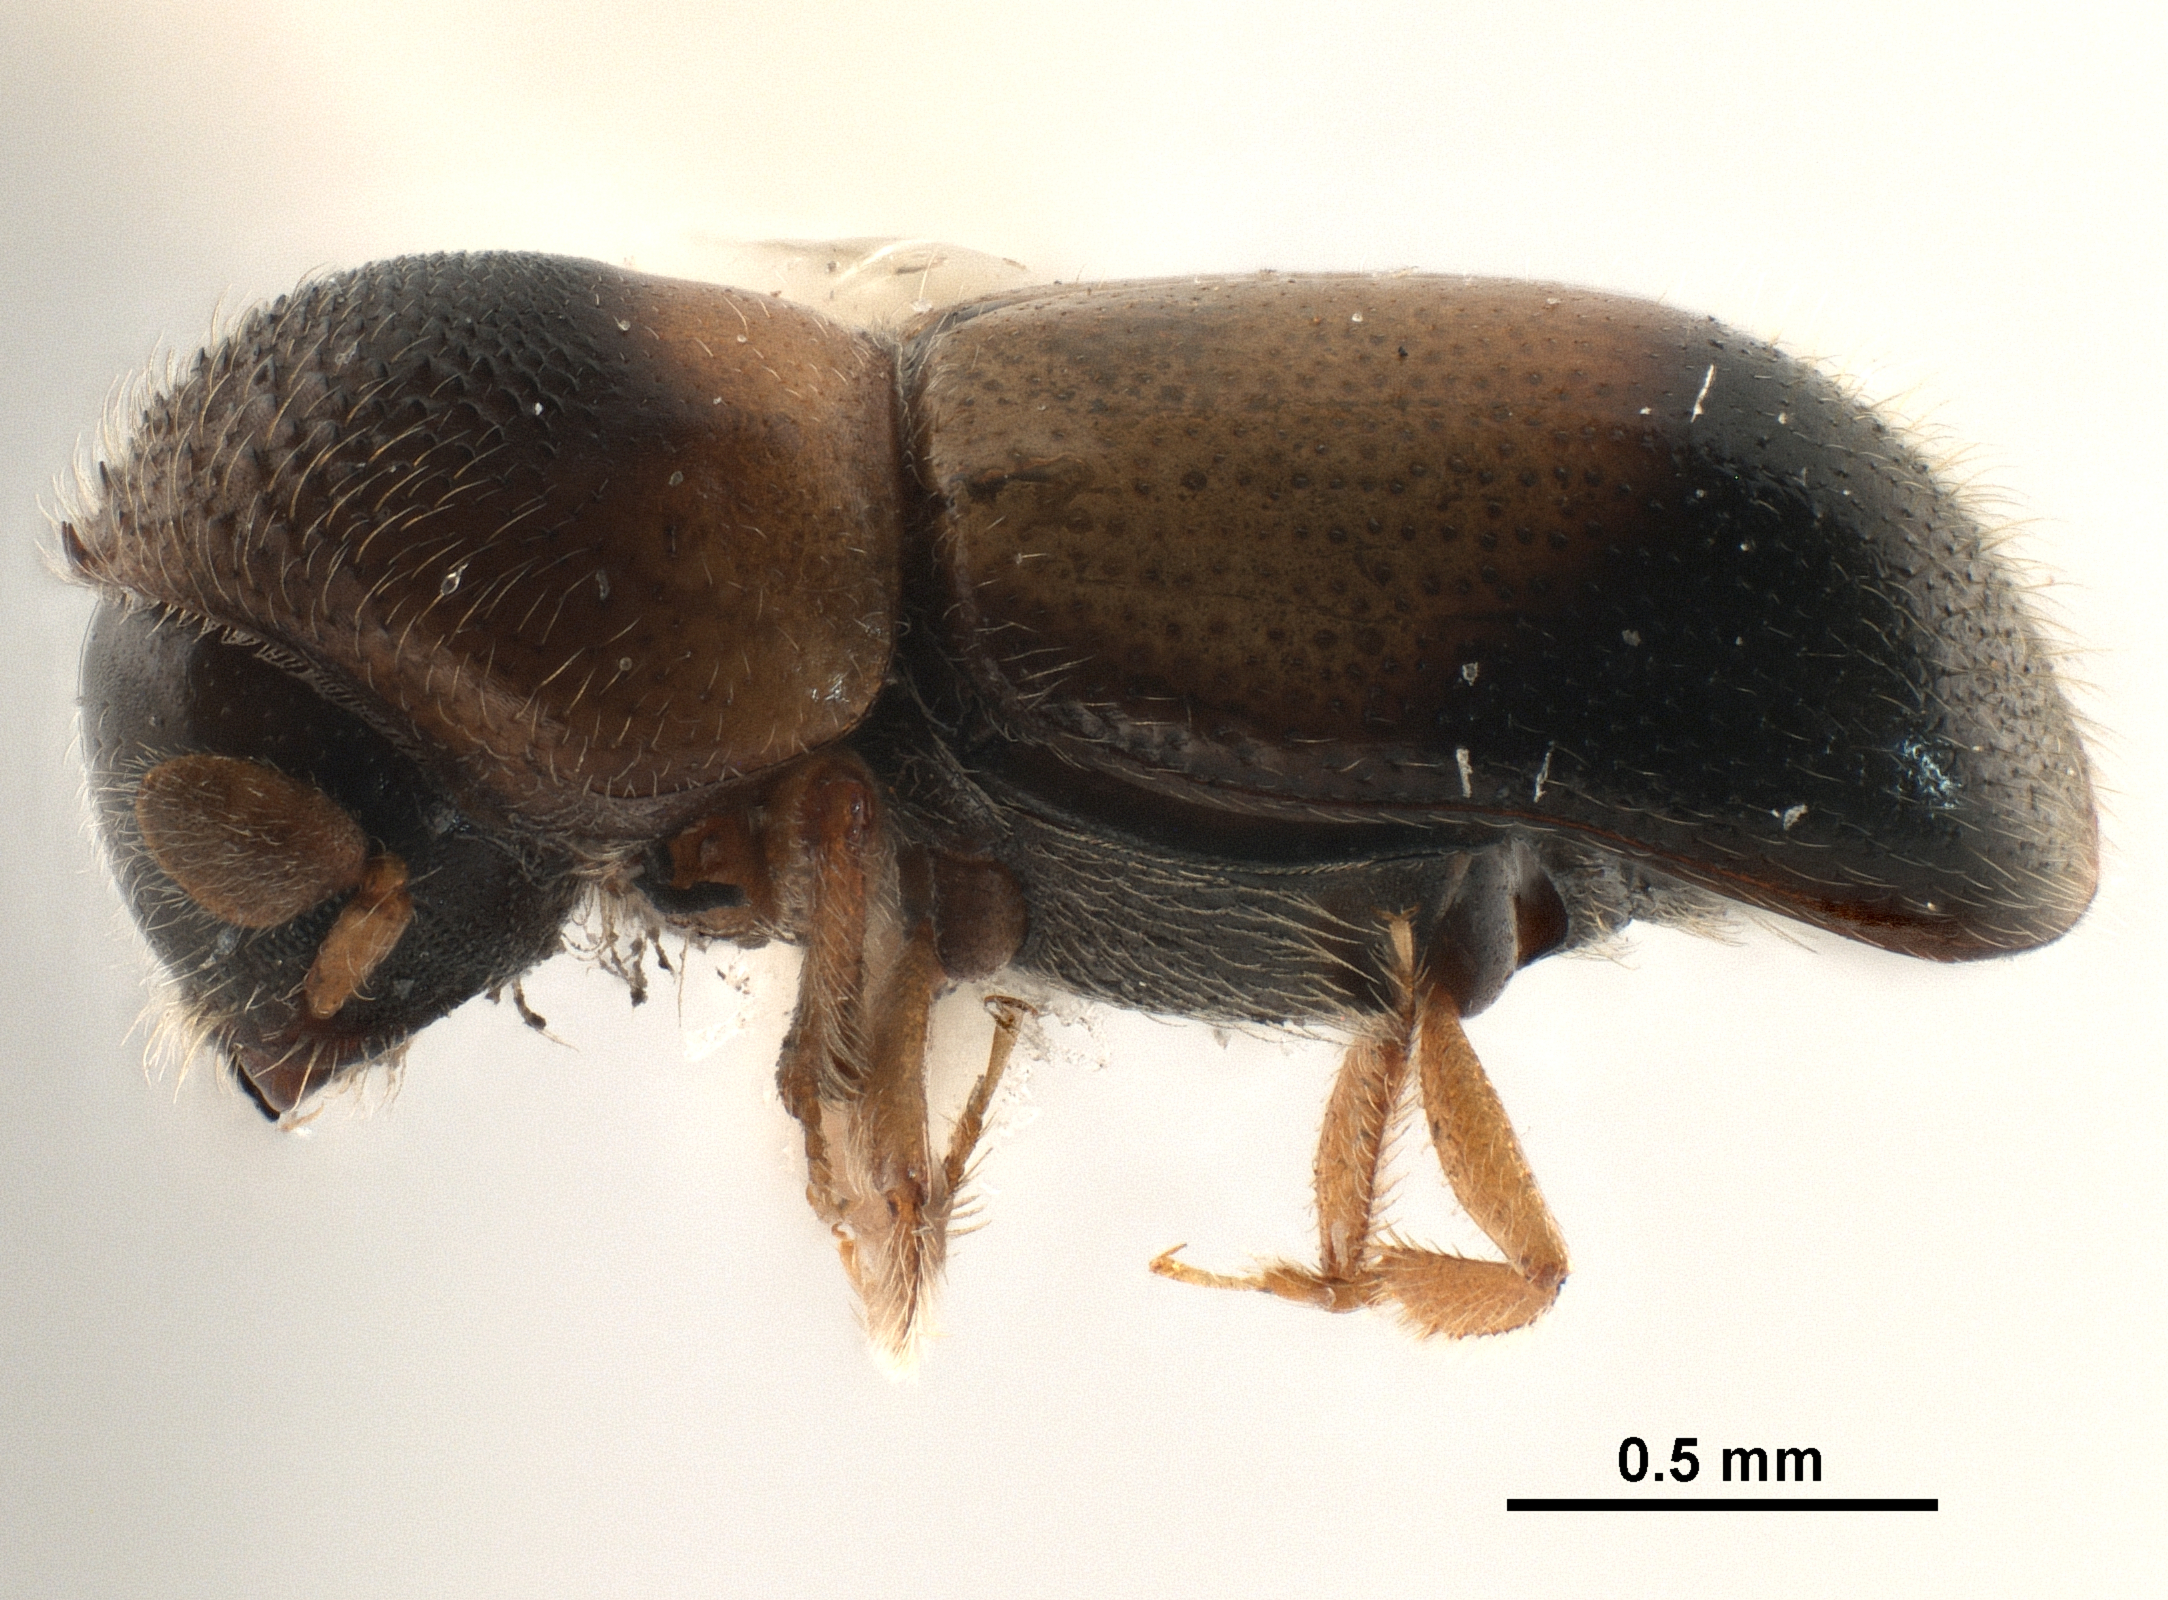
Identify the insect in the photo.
Corthyloxiphus aztecus
